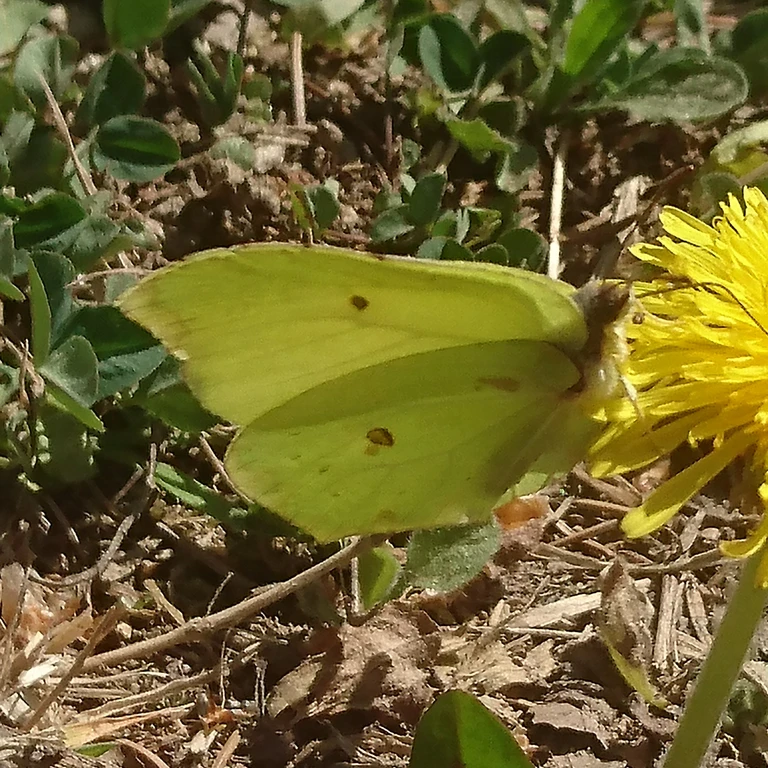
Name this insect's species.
Gonepteryx rhamni
